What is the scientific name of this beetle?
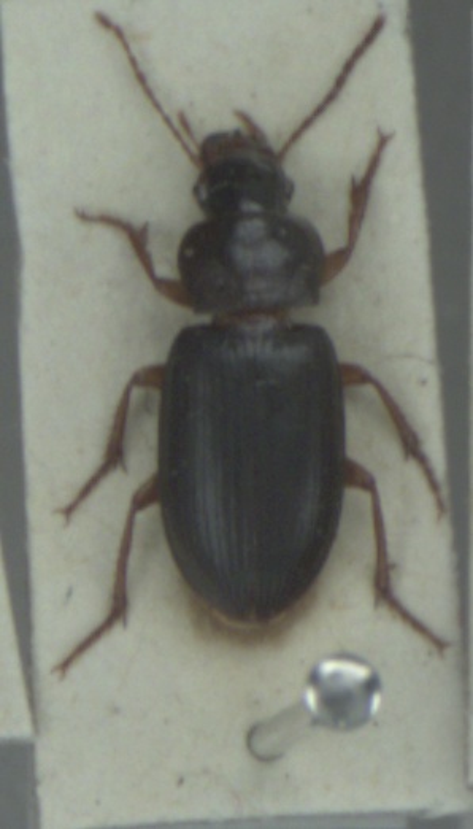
Ophonus rufibarbis
